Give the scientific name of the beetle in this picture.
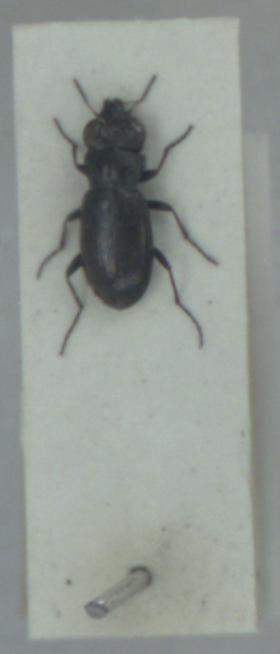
Notiophilus germinyi
